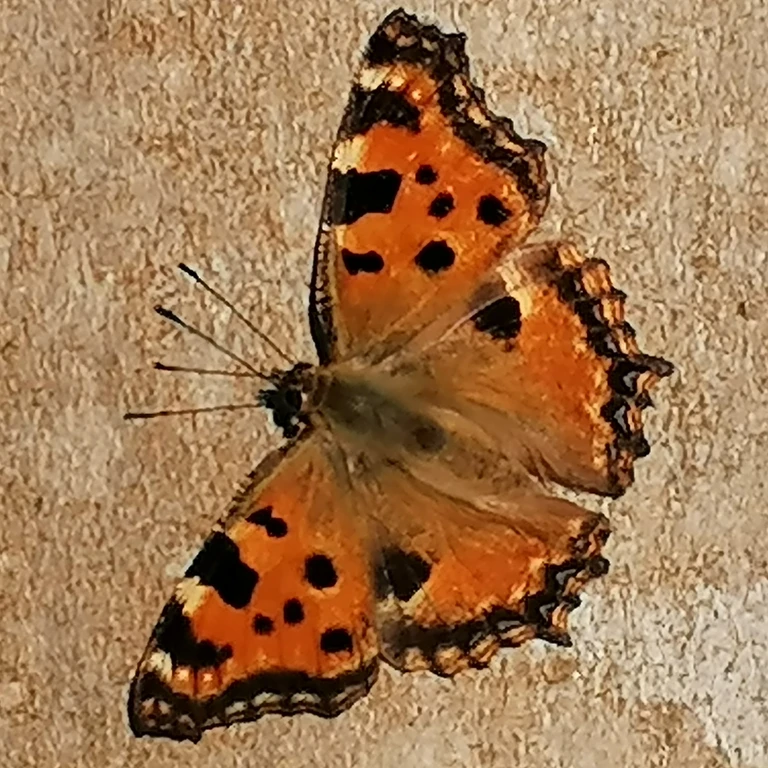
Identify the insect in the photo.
Nymphalis polychloros
